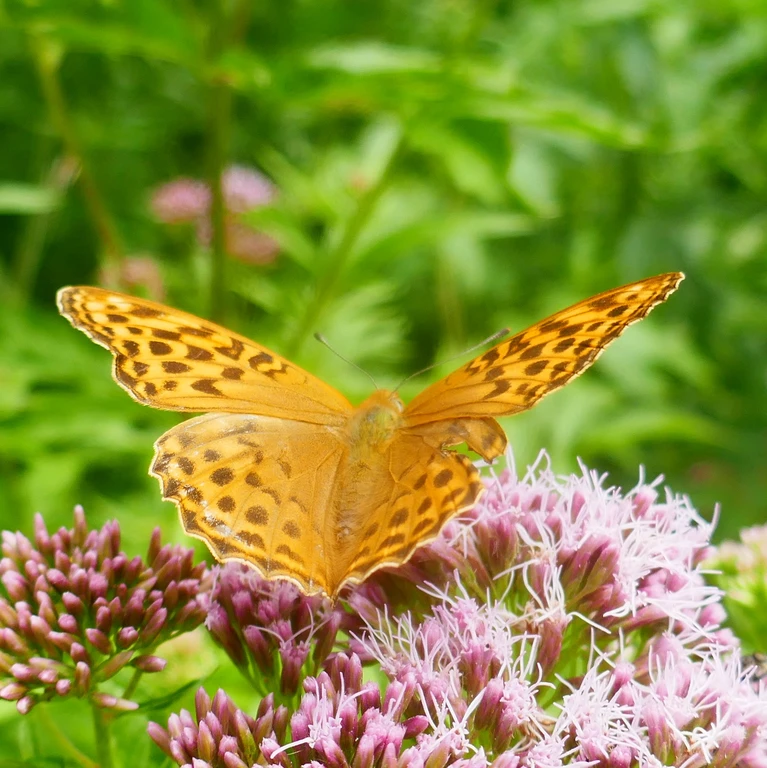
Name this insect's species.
Argynnis paphia
